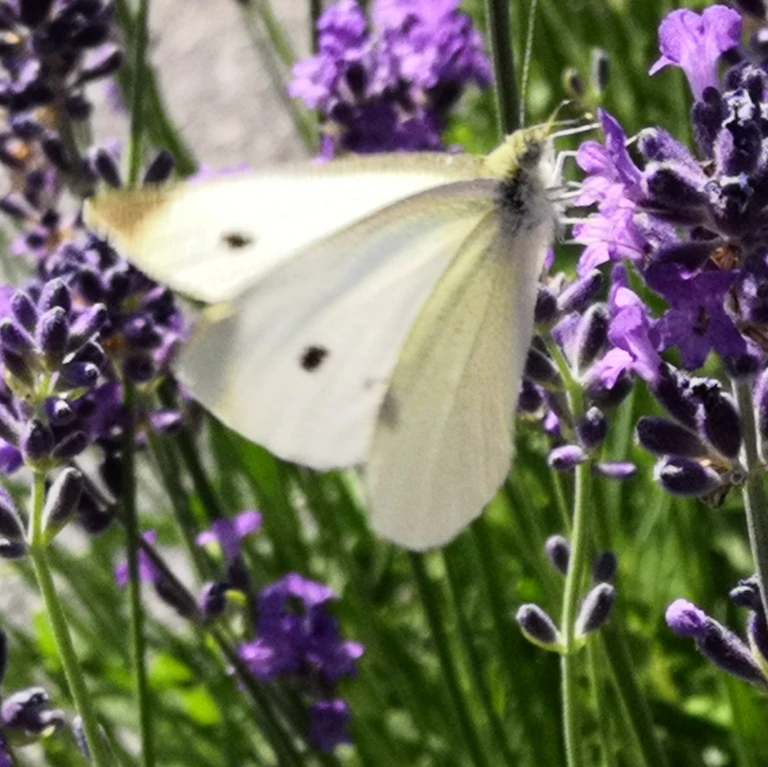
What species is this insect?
Pieris rapae
